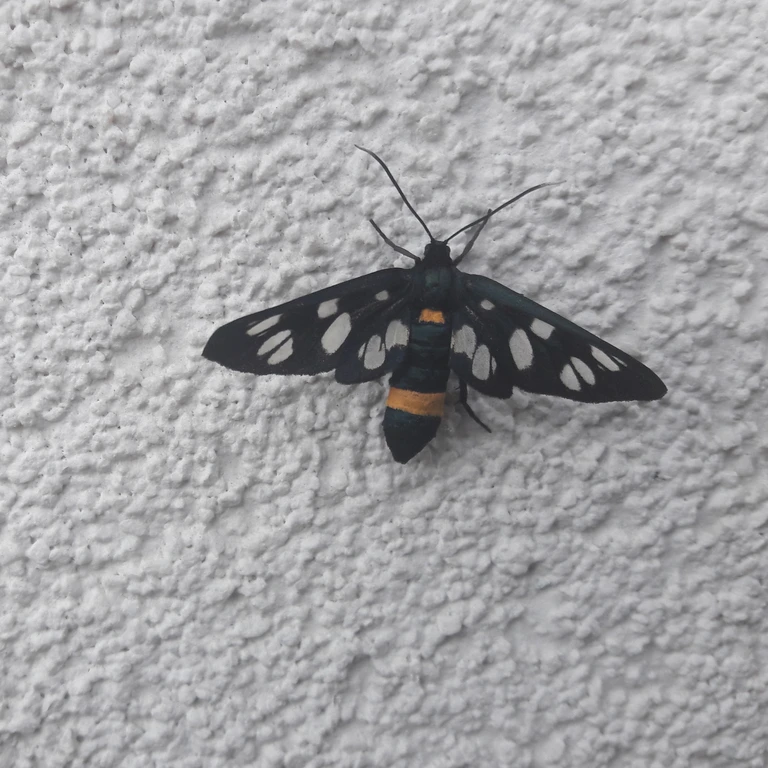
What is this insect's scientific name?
Amata phegea
